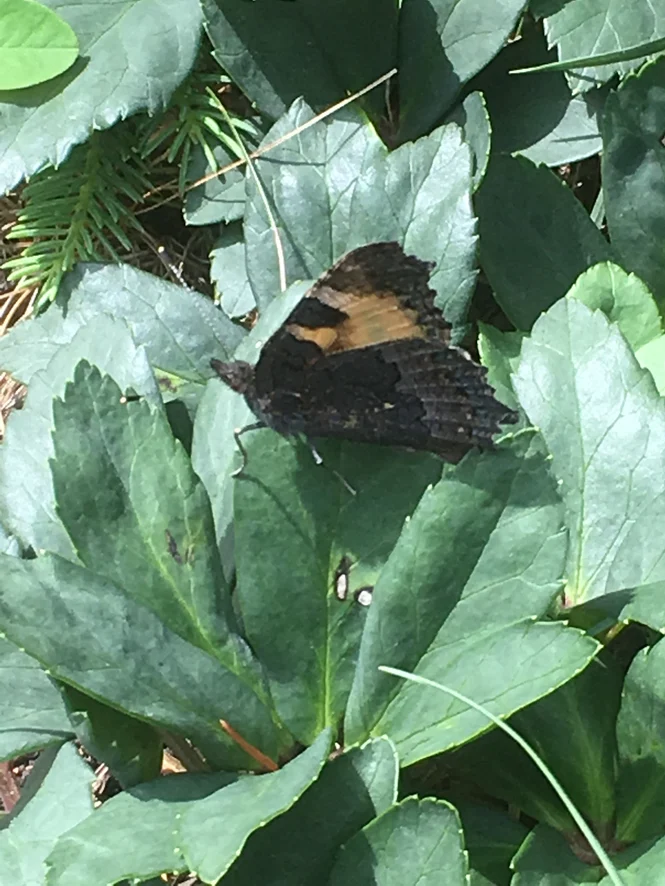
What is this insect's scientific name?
Aglais urticae
